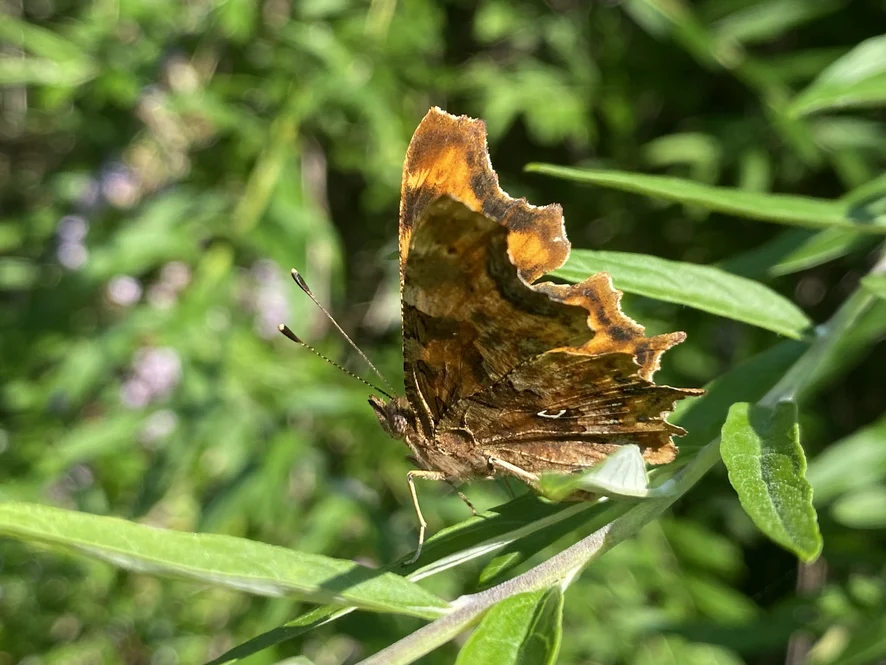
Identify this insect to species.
Polygonia c-album
